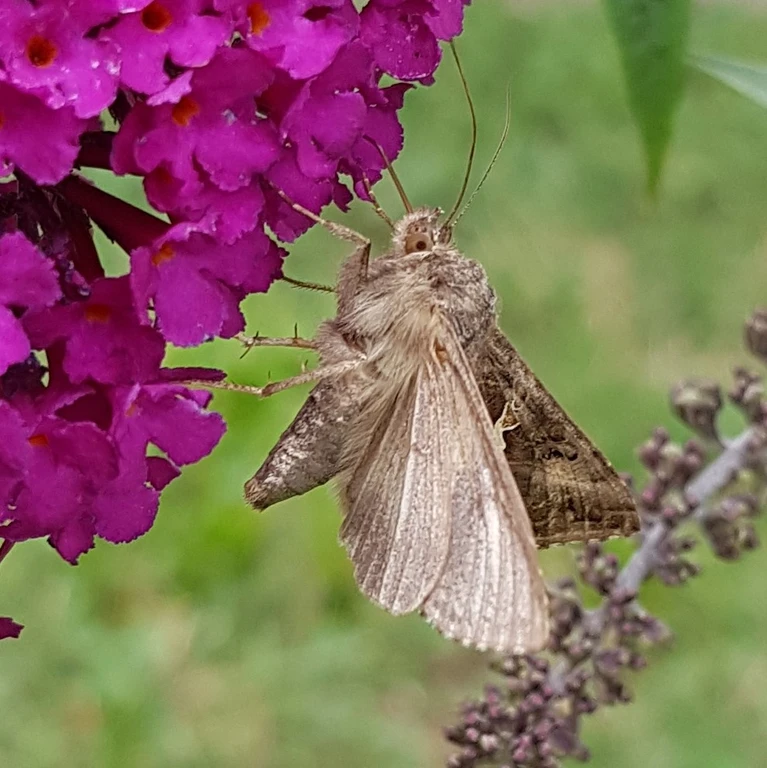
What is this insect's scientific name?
Autographa gamma
